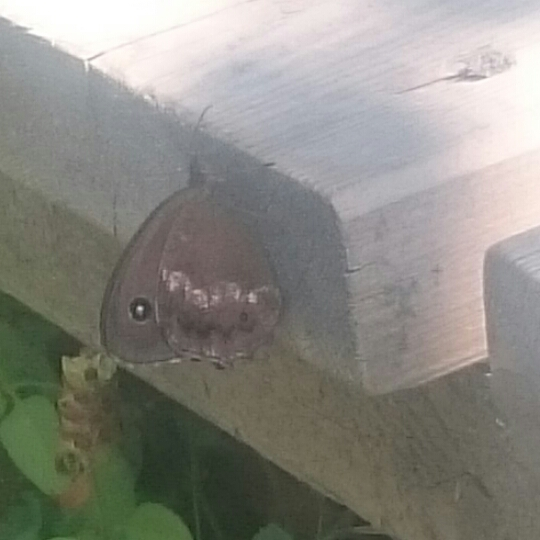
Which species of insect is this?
Minois dryas
